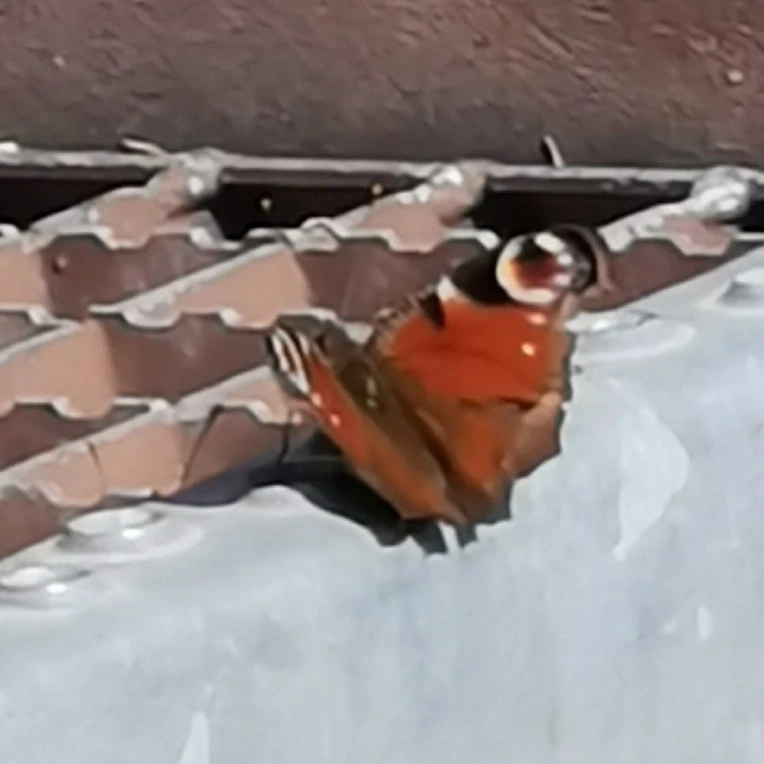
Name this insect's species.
Aglais io
